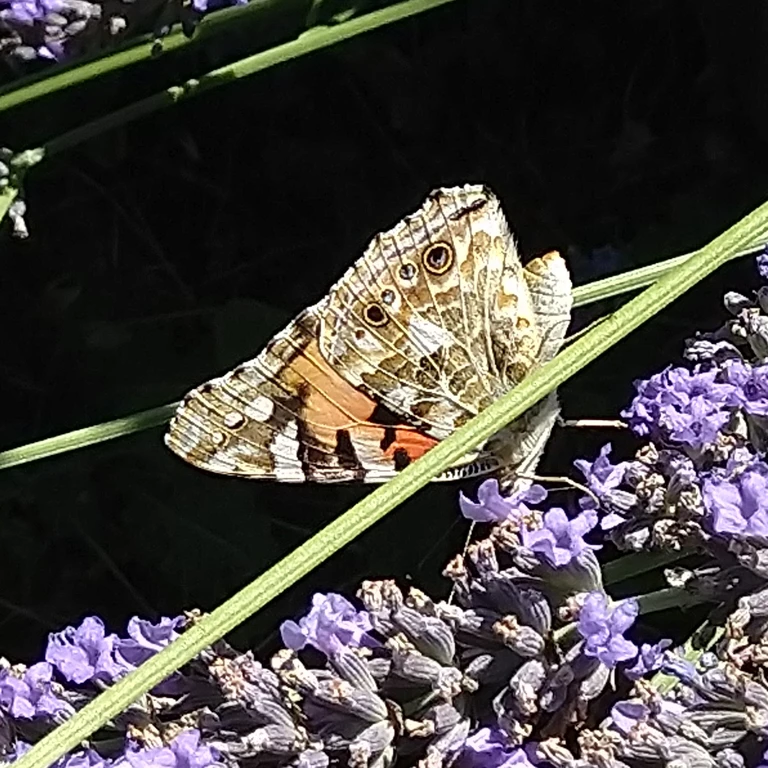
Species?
Vanessa cardui
